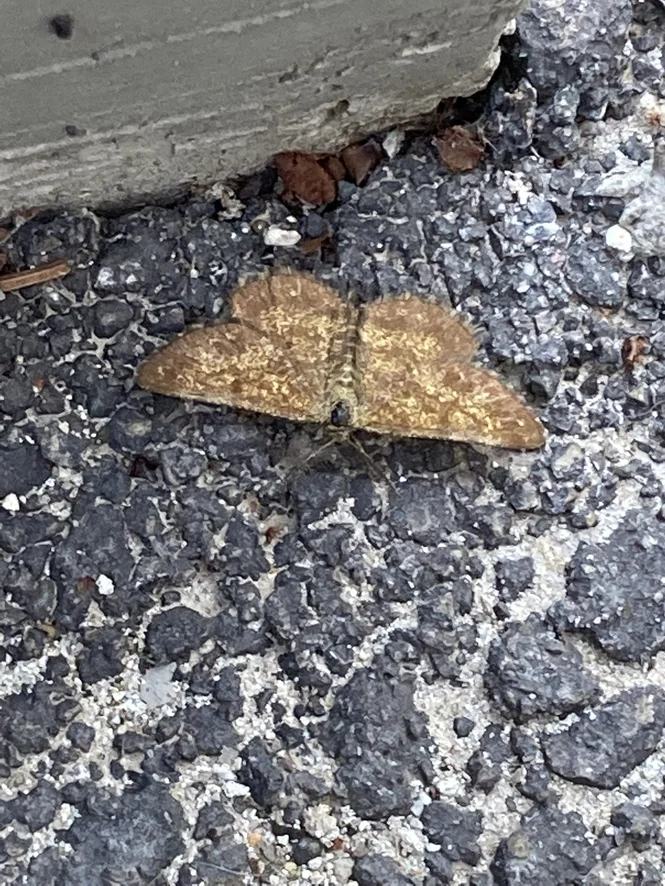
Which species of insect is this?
Ematurga atomaria
